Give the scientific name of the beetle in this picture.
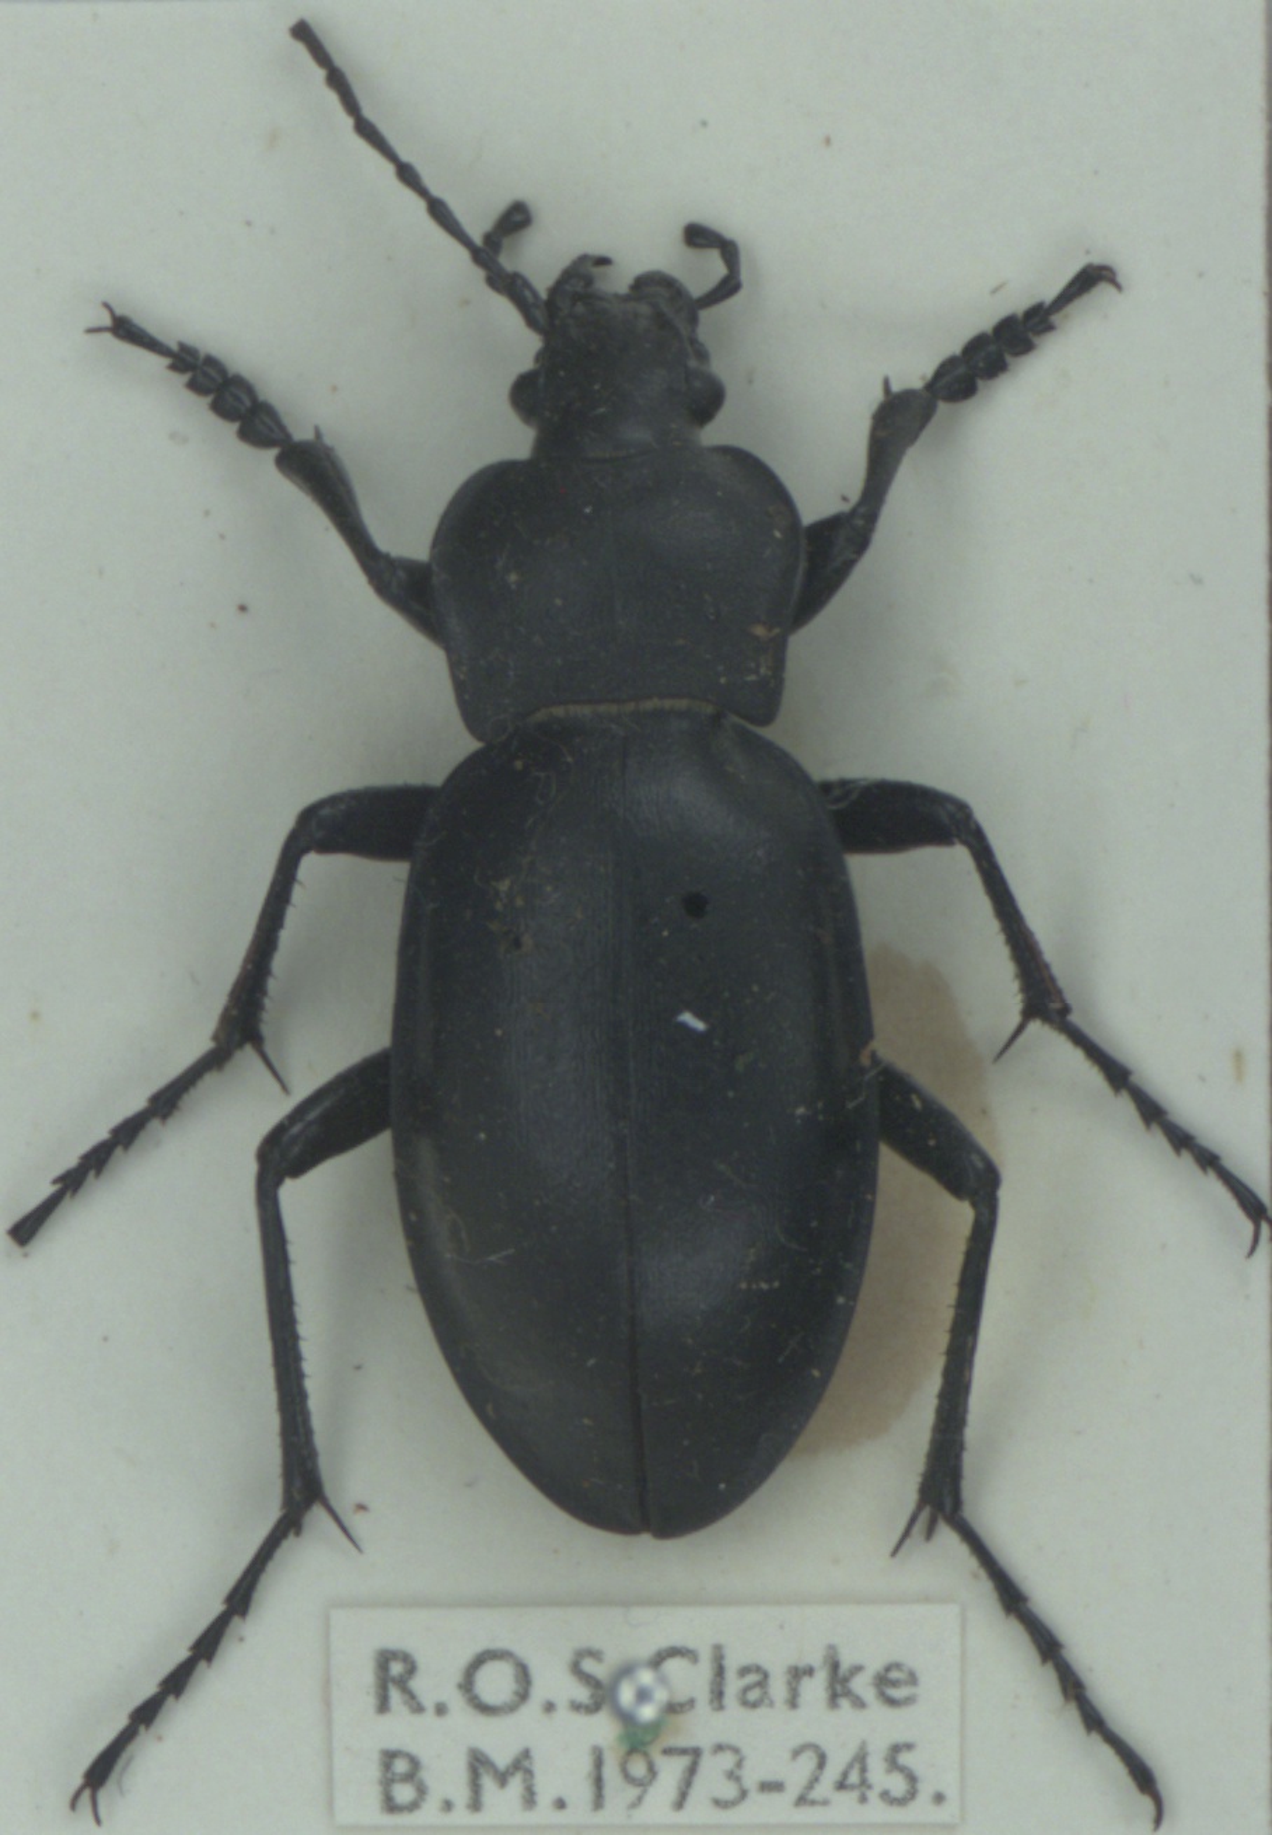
Carabus glabratus
